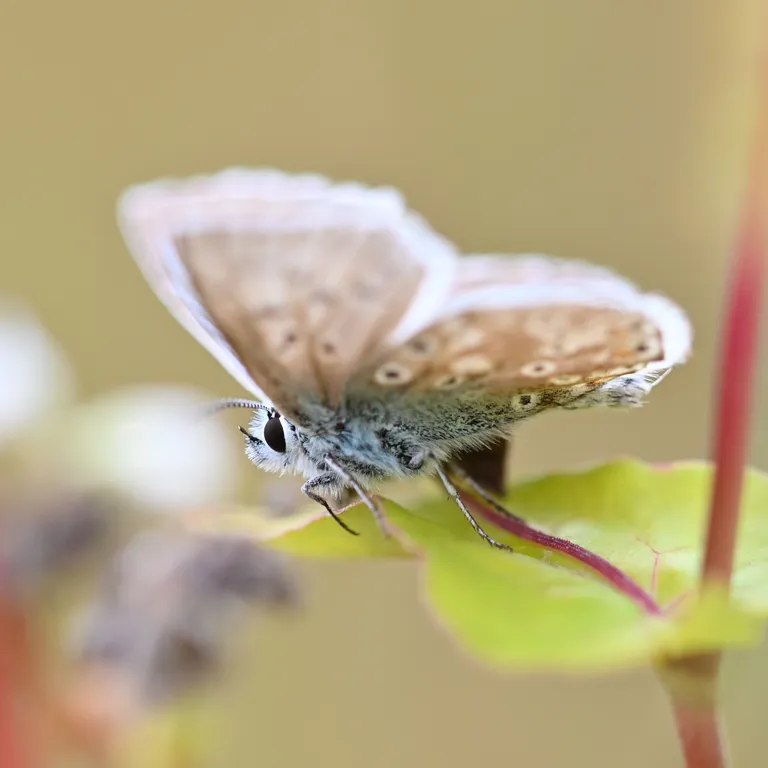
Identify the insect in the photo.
Lysandra coridon
